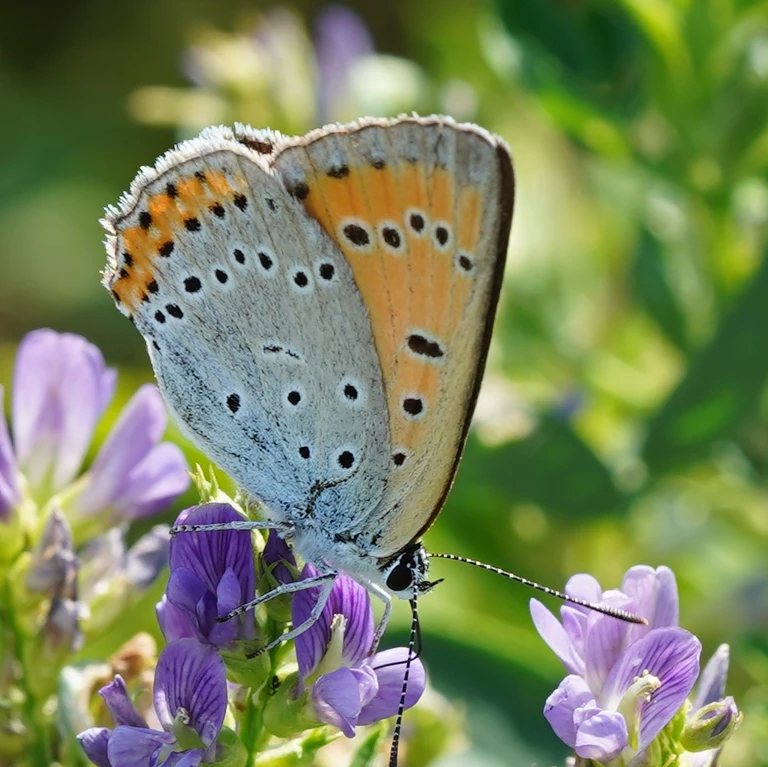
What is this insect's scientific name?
Lycaena dispar
